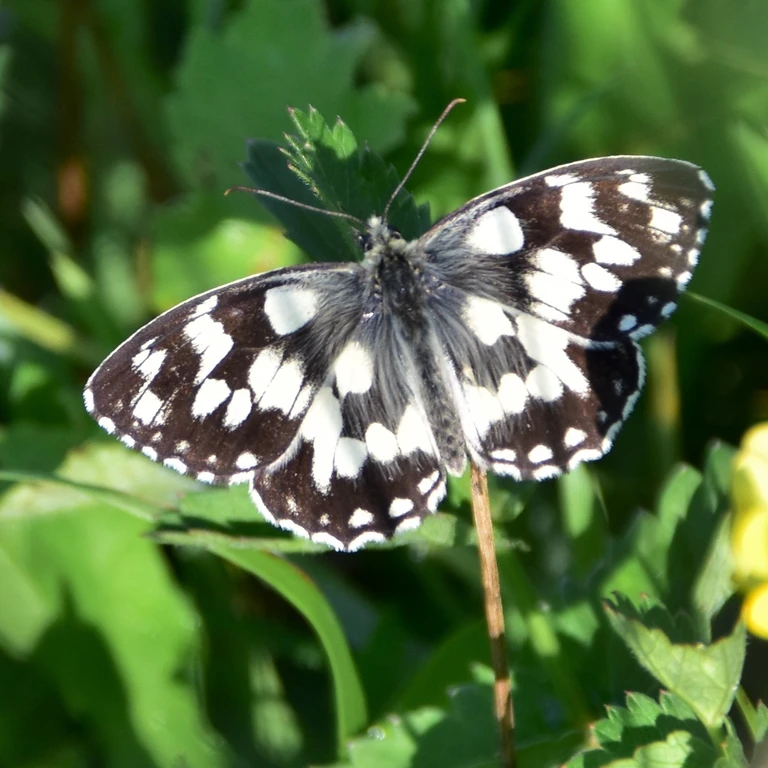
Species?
Melanargia galathea
